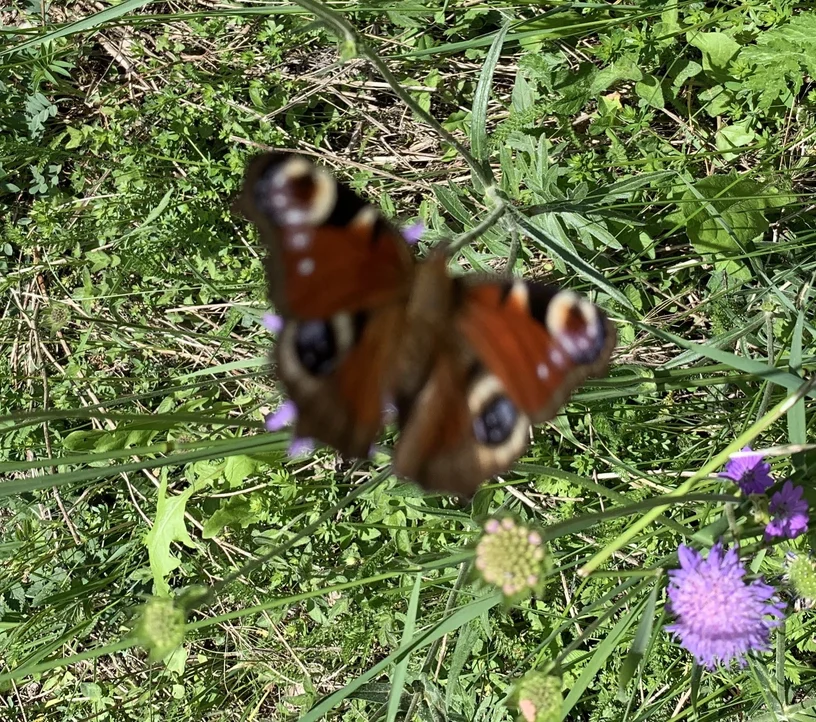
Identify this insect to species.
Aglais io
